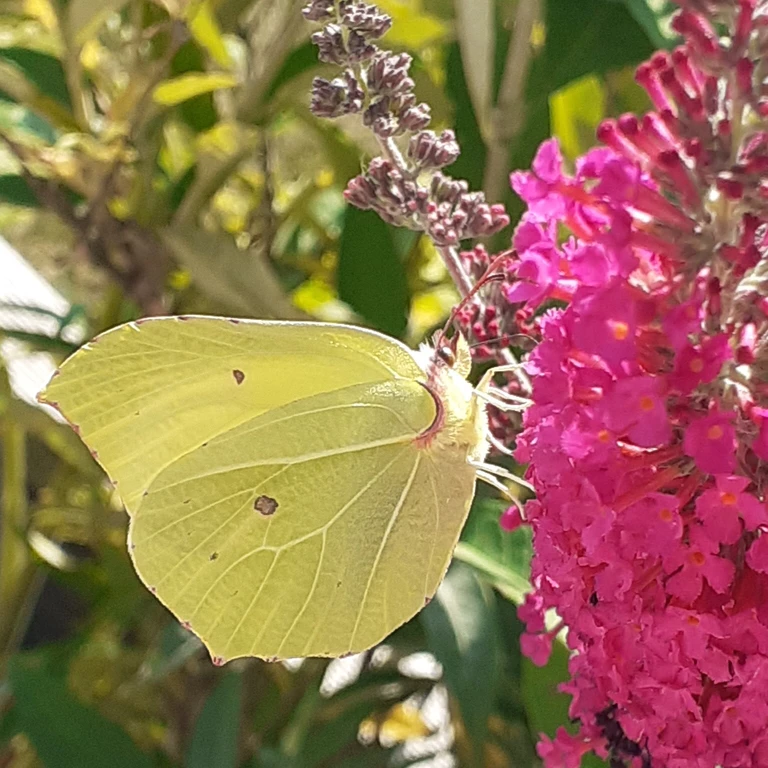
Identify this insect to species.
Gonepteryx rhamni
